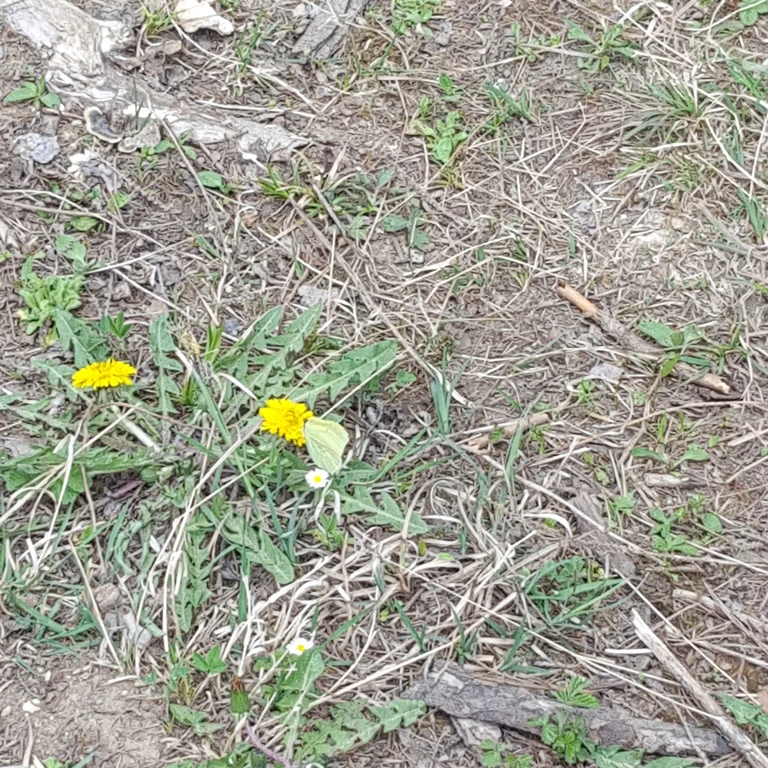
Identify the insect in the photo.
Gonepteryx rhamni
